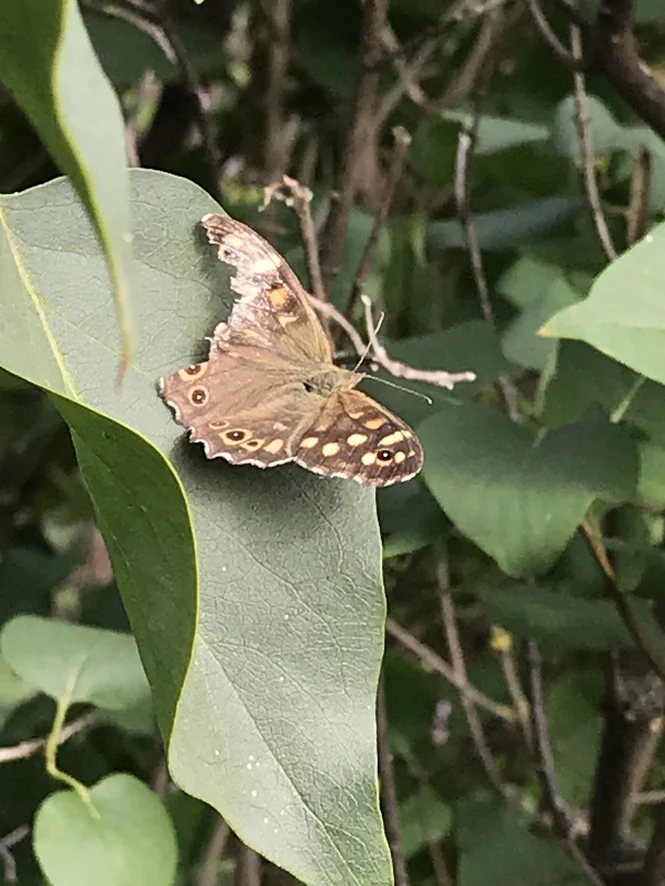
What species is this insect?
Pararge aegeria
